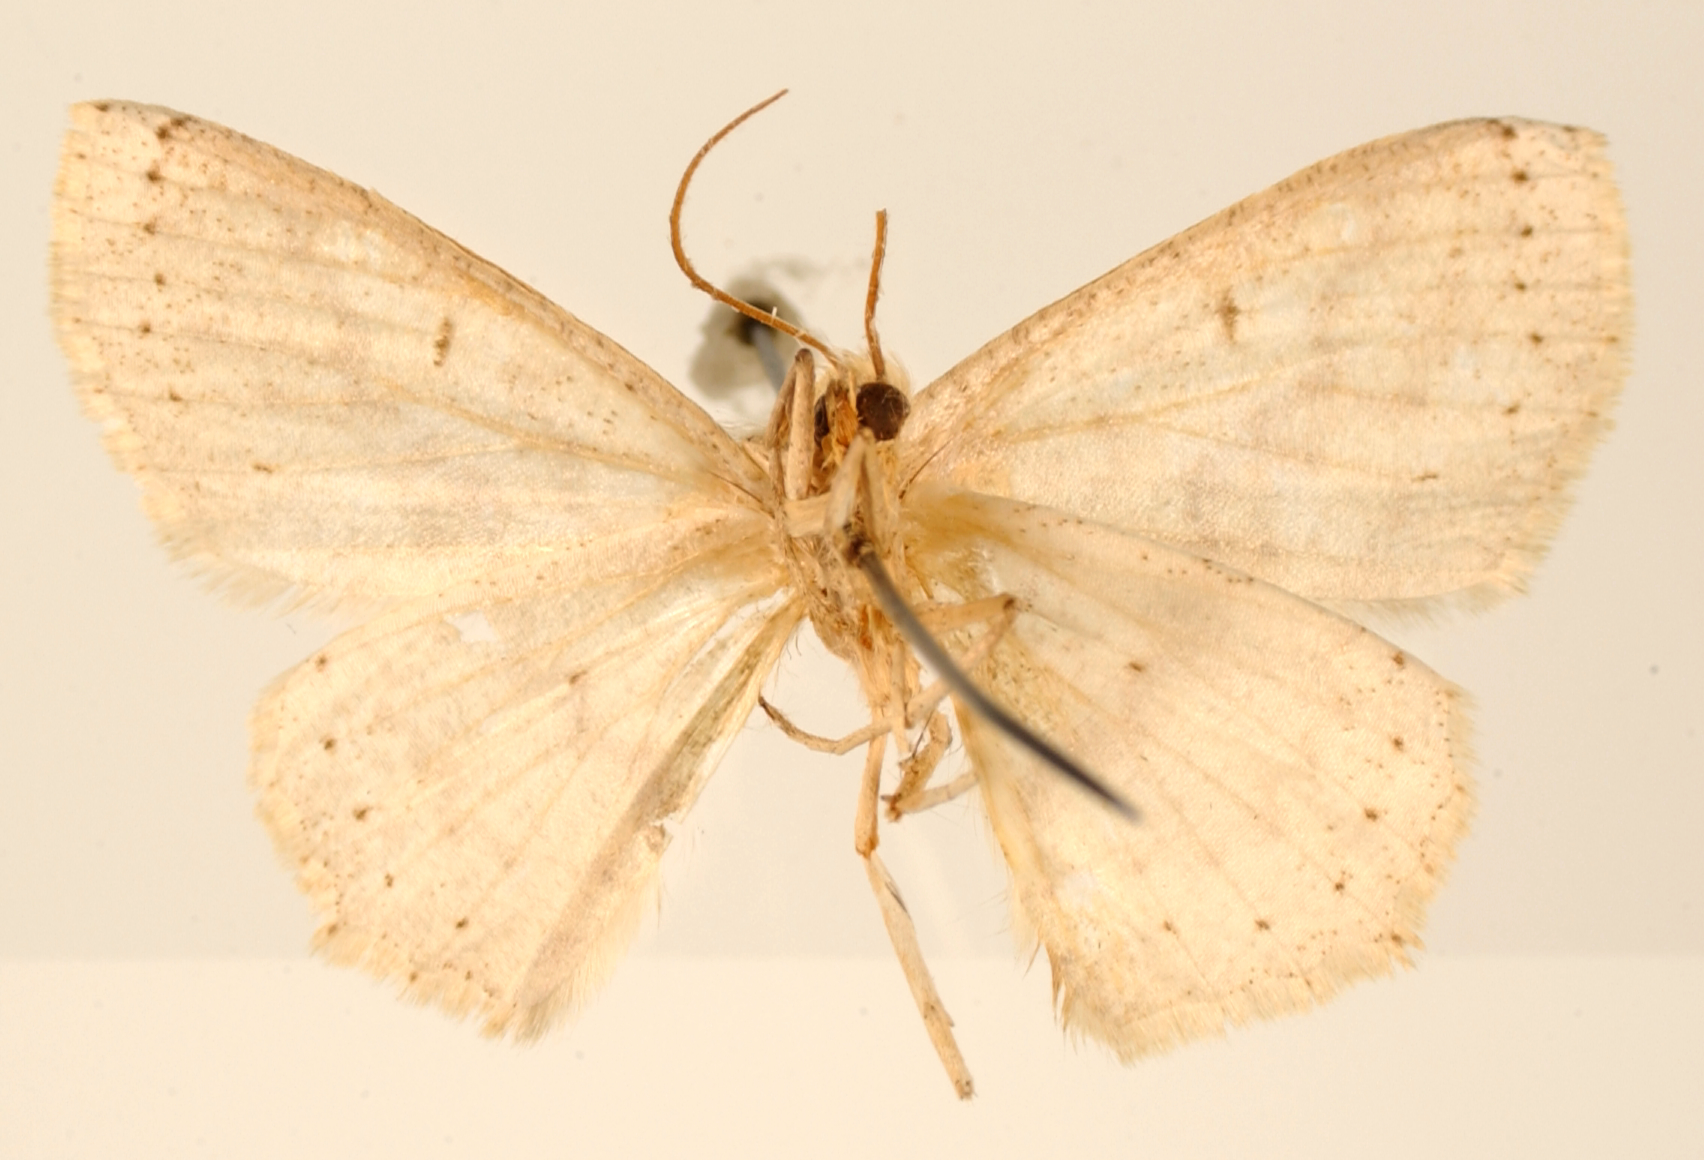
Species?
Spododes subalbata
